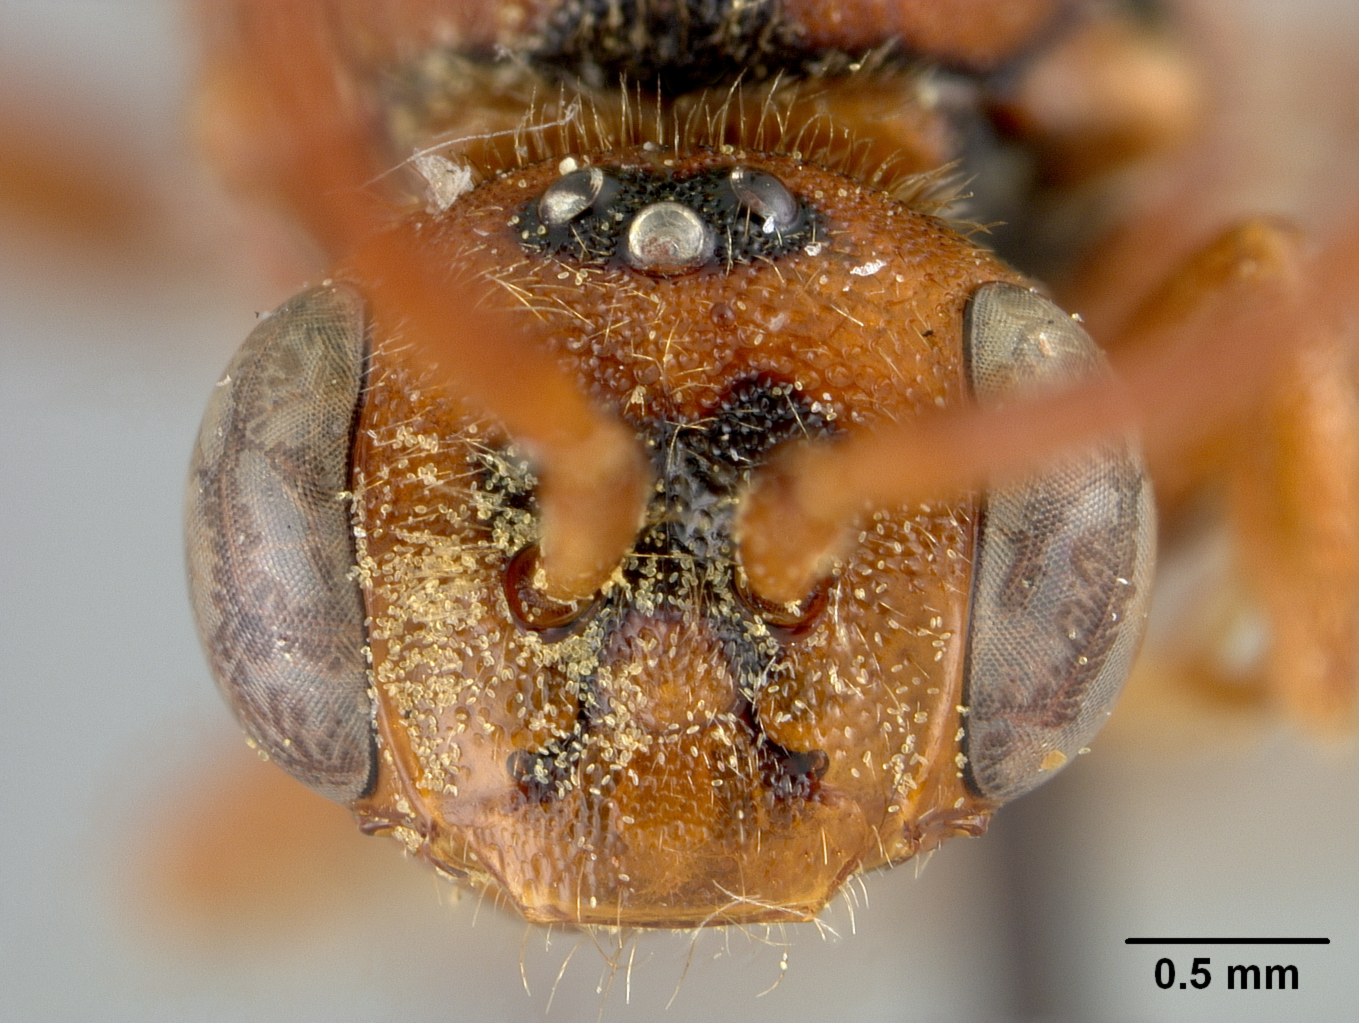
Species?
Nomada sedae
